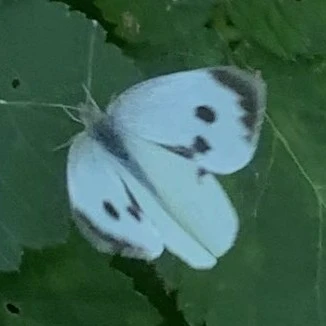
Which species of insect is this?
Pieris brassicae
